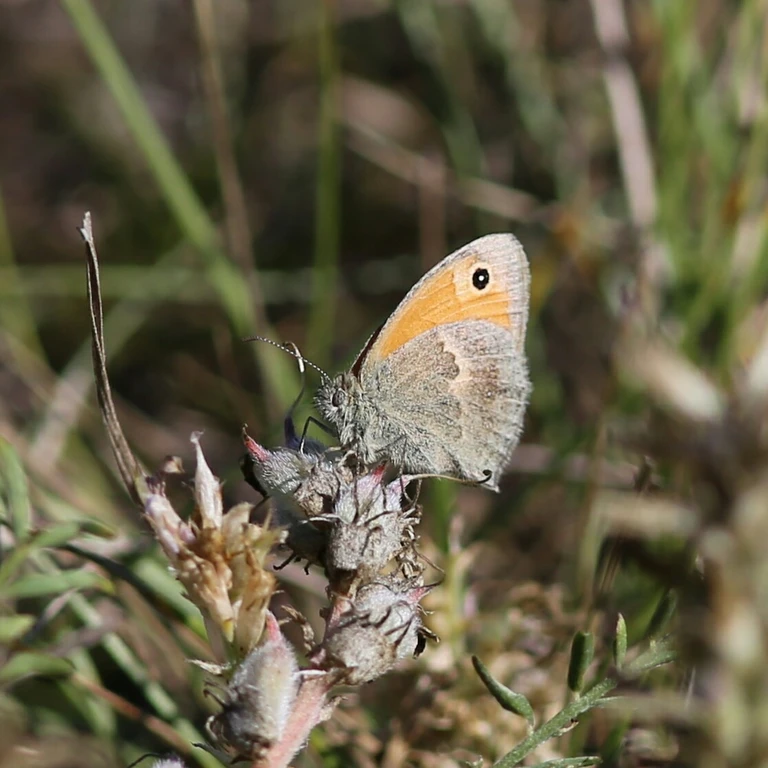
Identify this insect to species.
Coenonympha pamphilus
